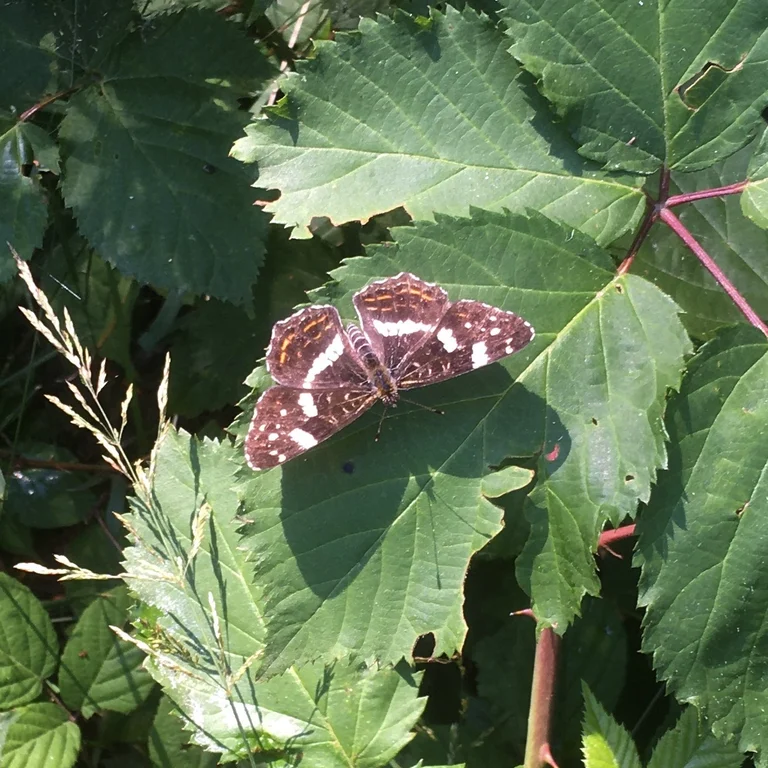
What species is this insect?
Araschnia levana
